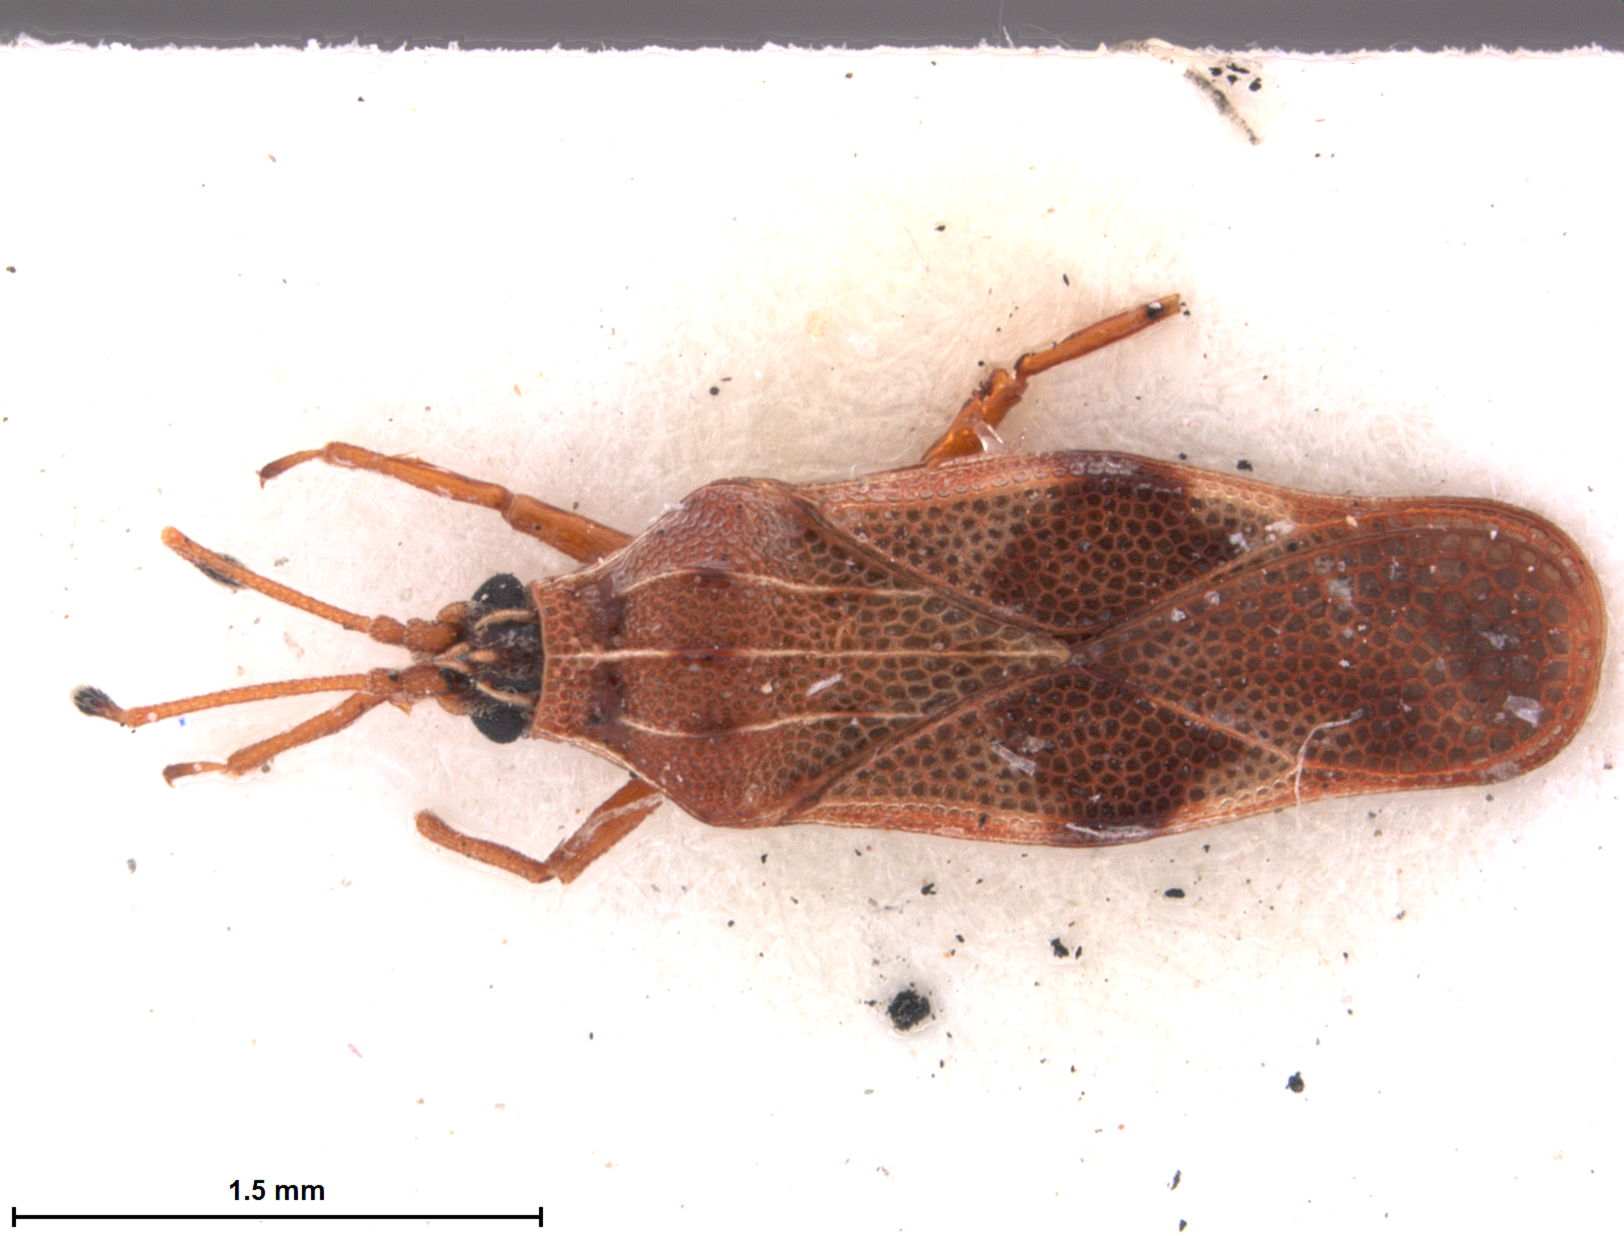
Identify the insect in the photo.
Eritingis amoena
